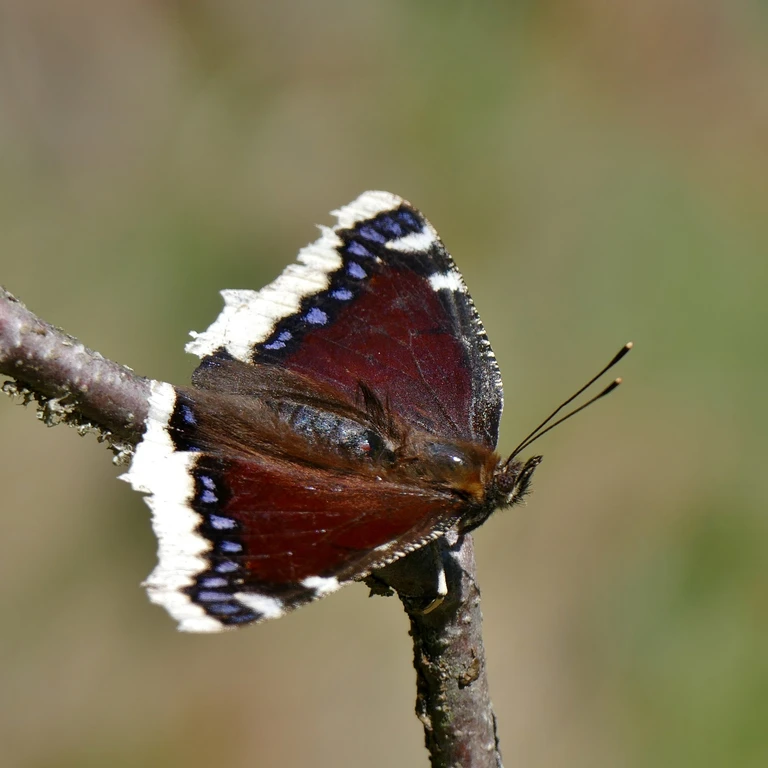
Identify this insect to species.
Nymphalis antiopa
